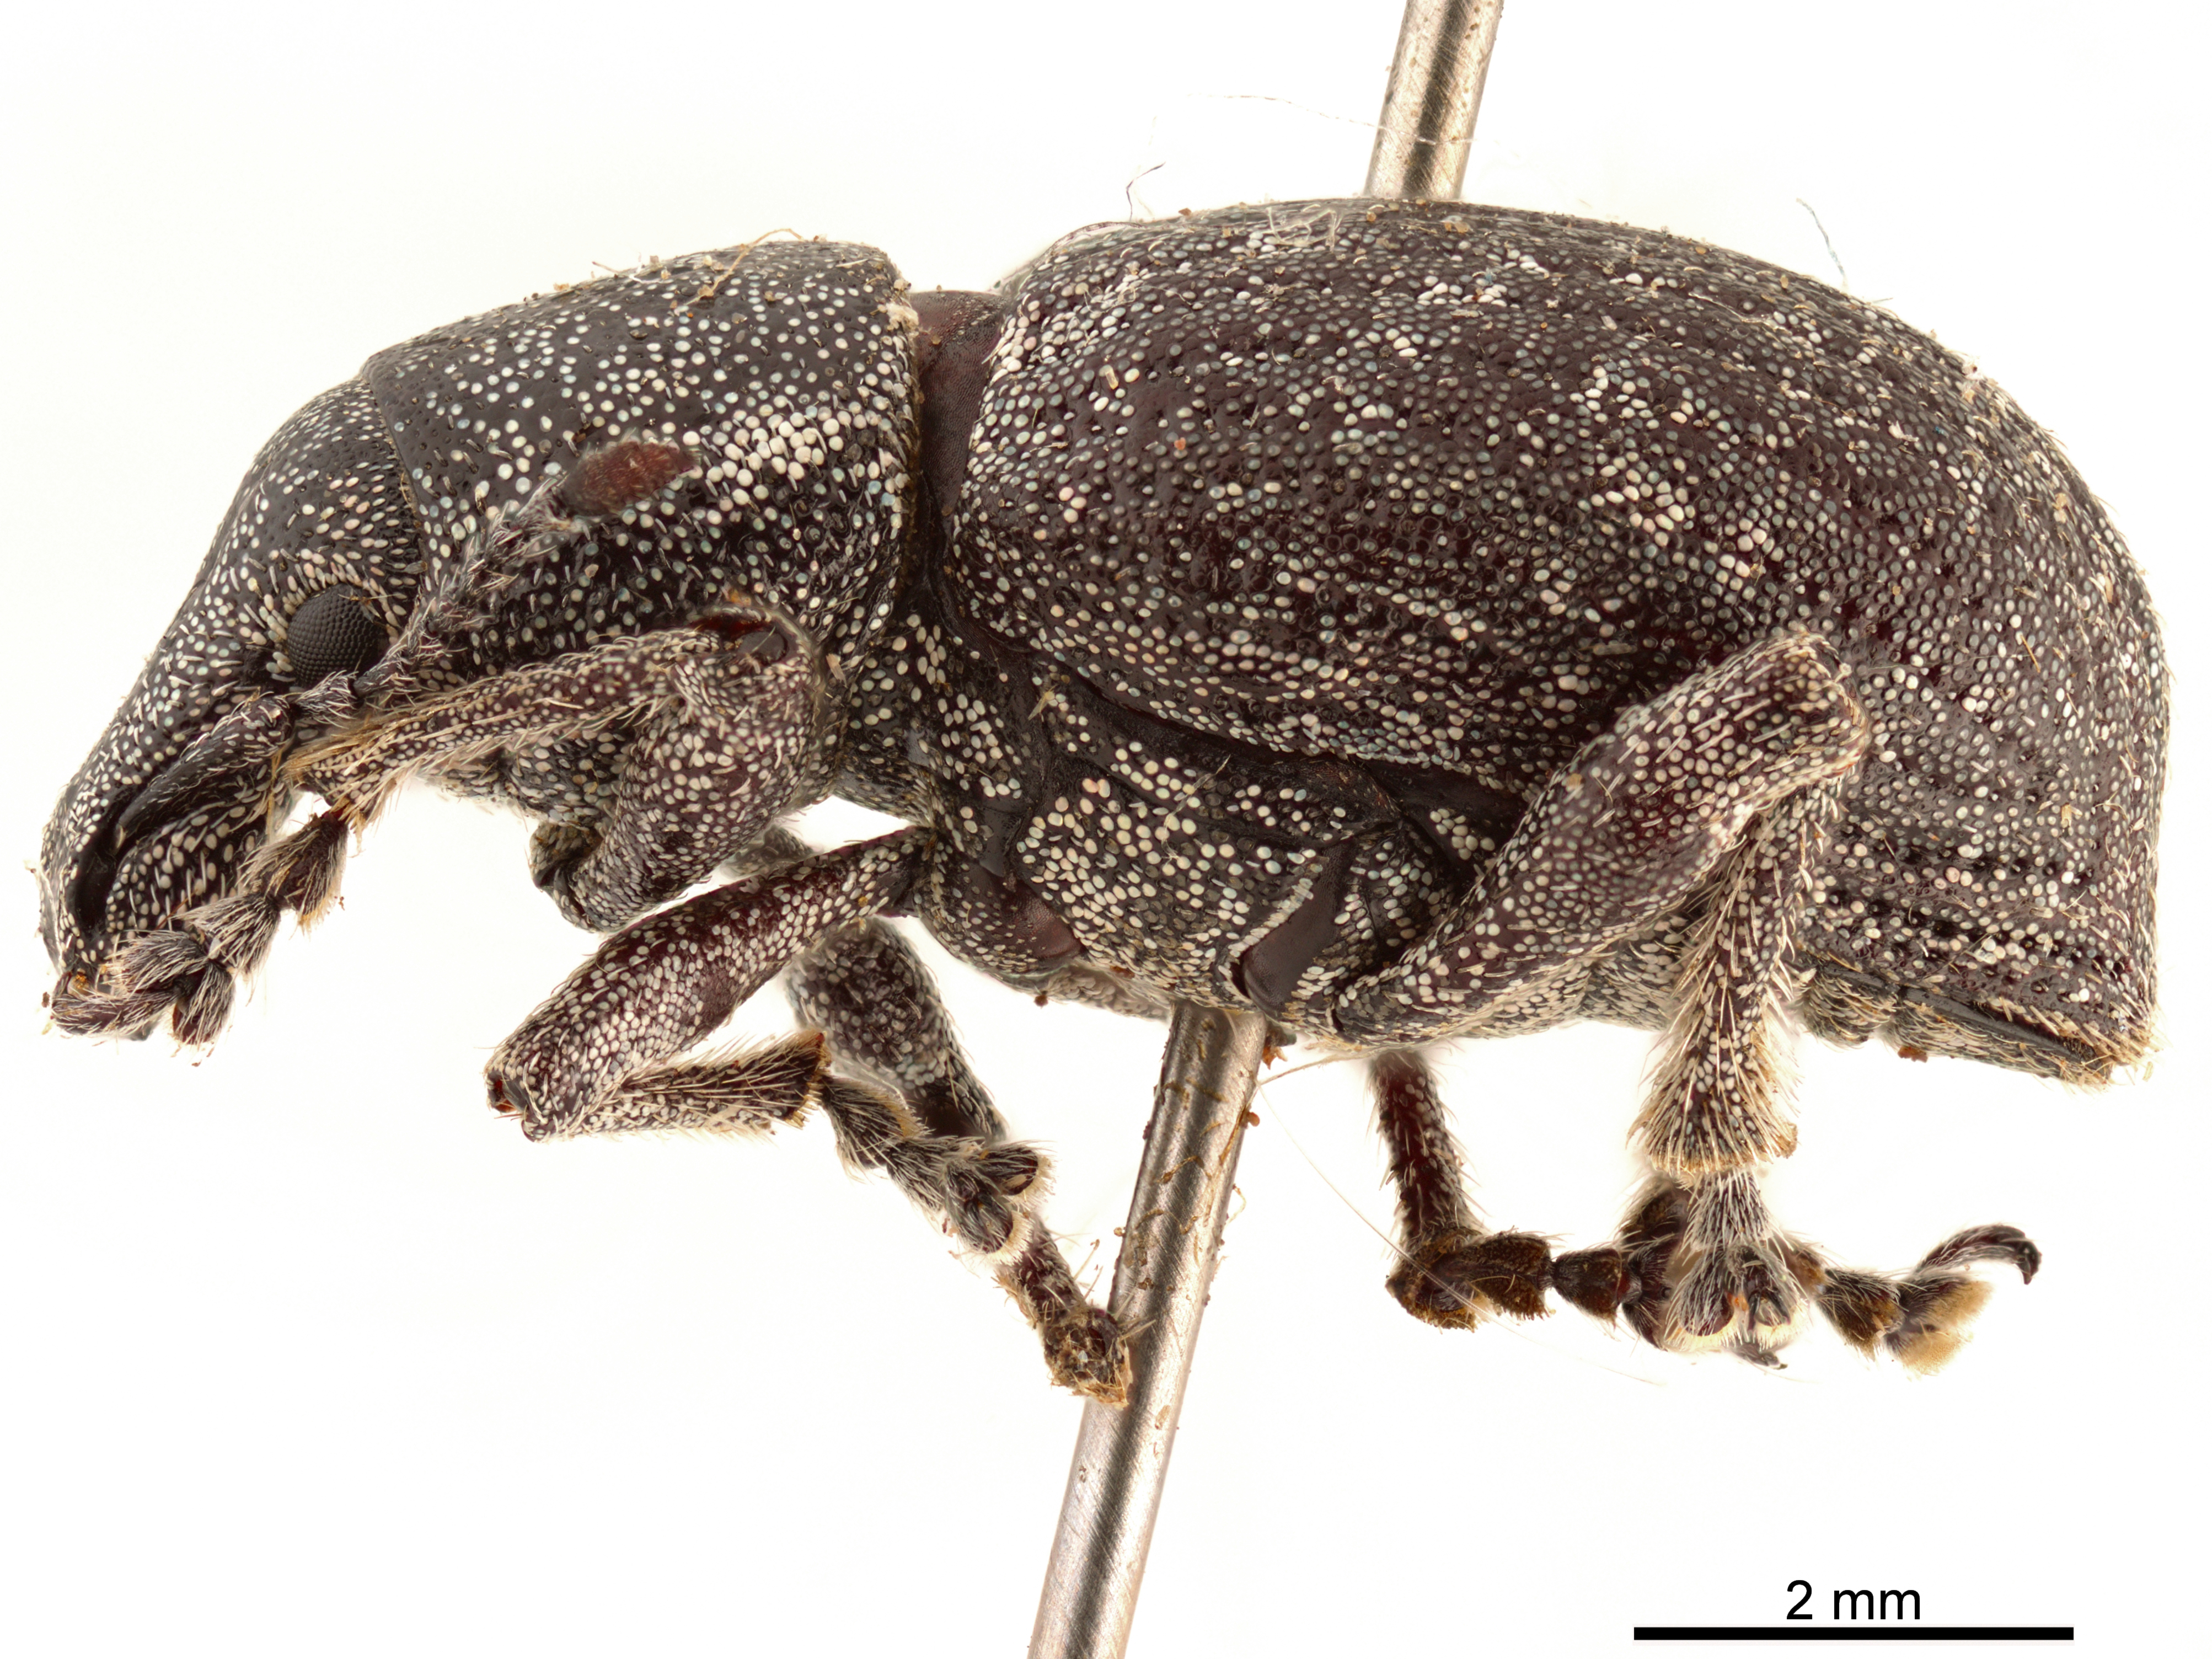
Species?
Strangaliodes mutuarius
